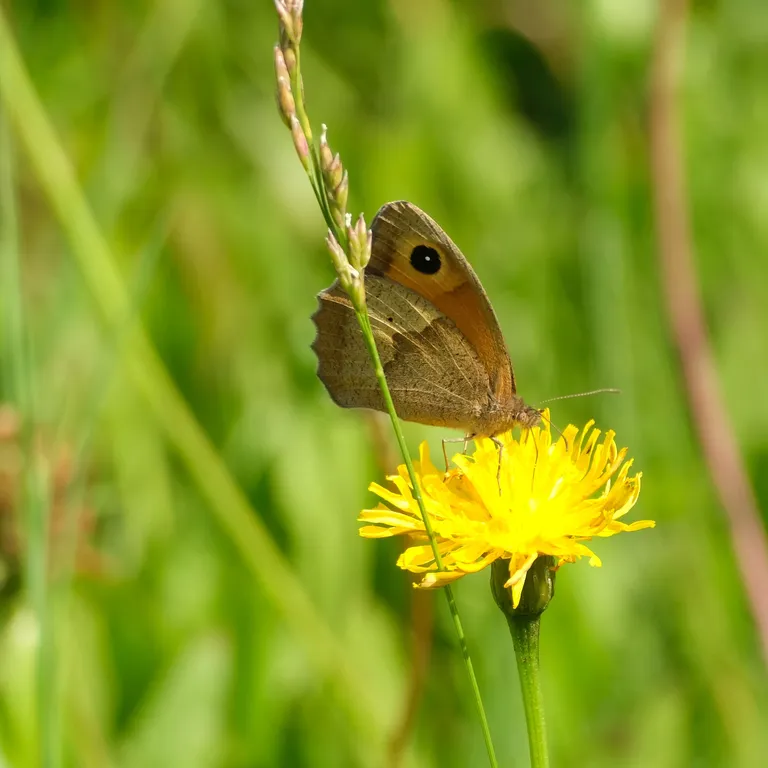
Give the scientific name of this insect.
Maniola jurtina
